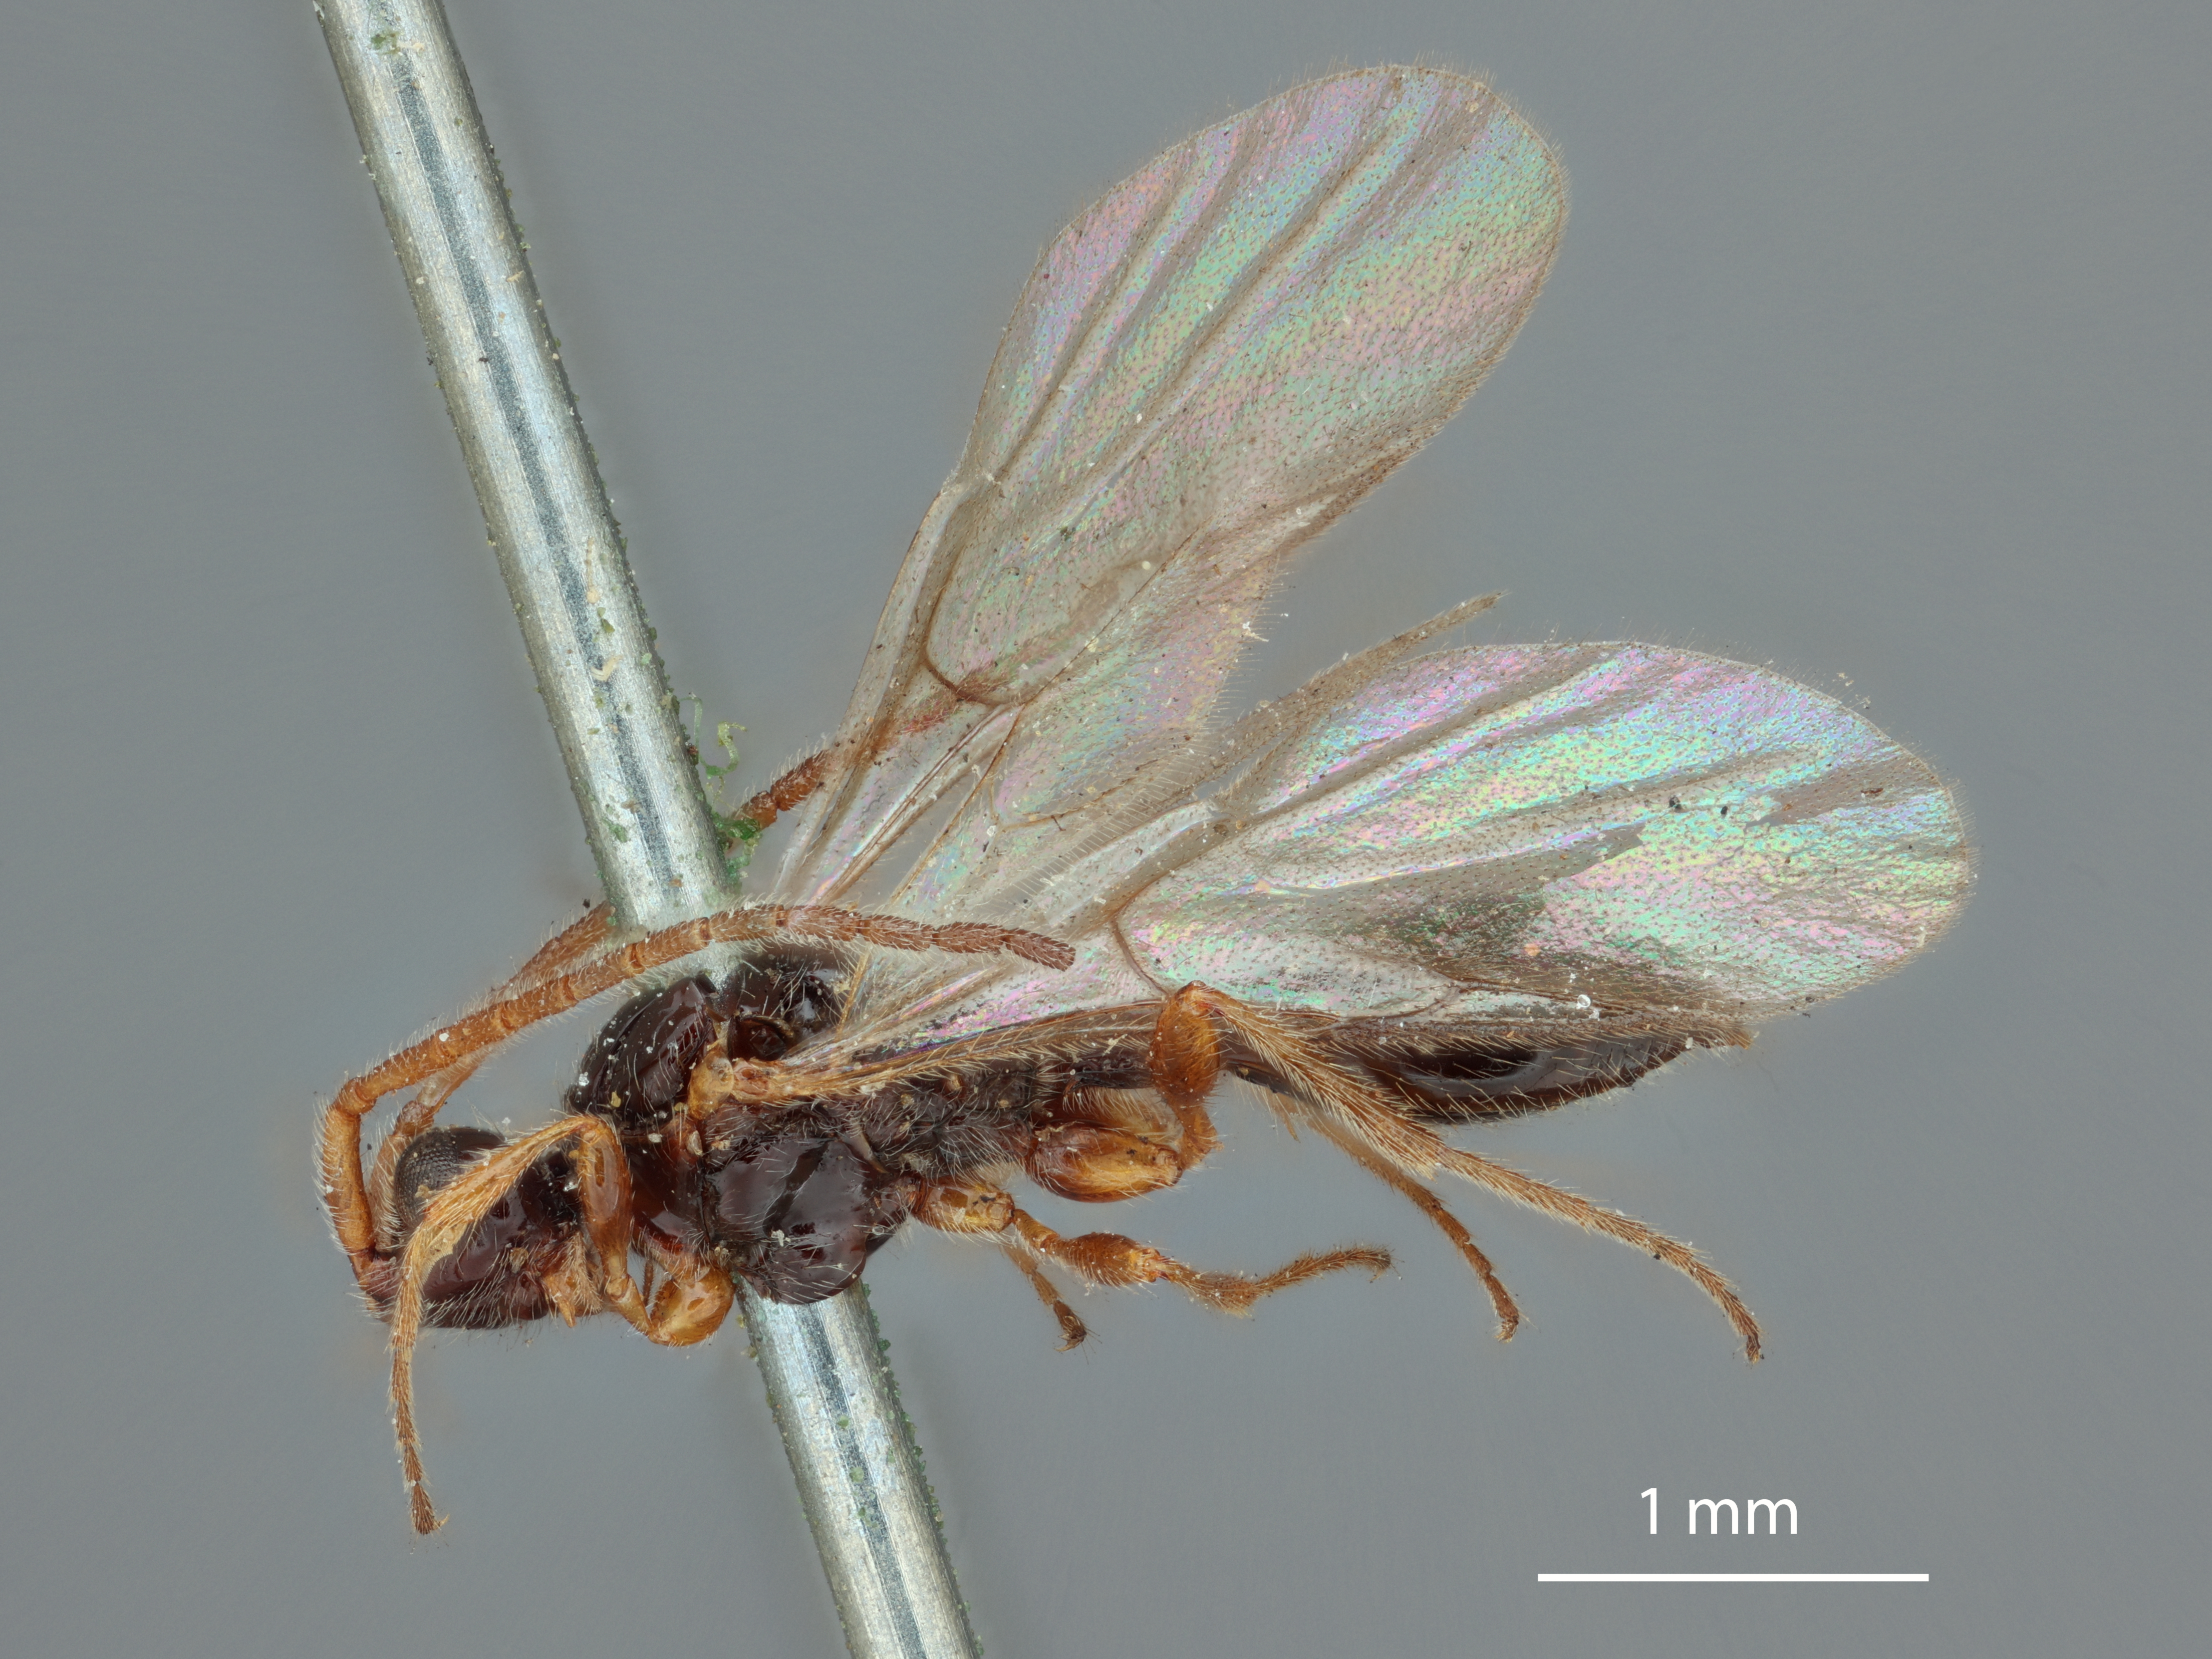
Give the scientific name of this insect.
Anectata georgia
